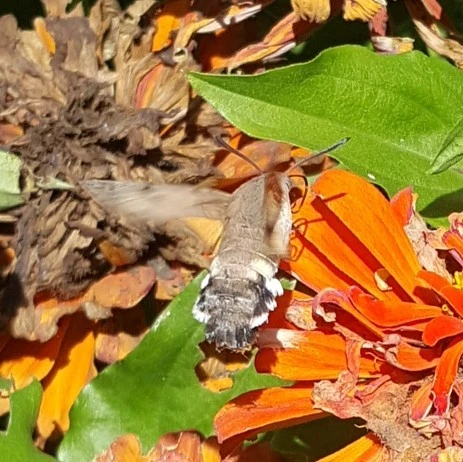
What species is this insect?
Macroglossum stellatarum
